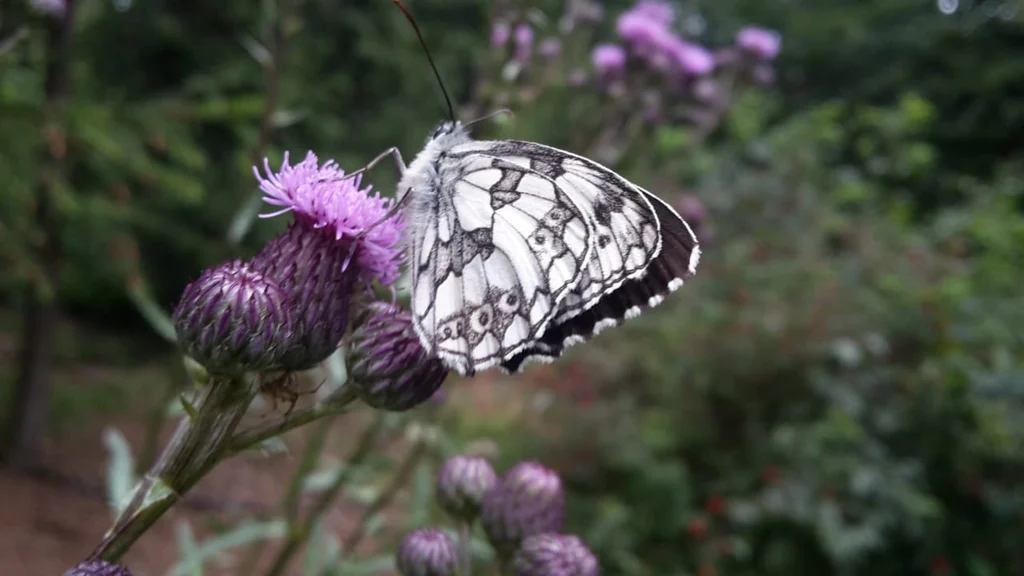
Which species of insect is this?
Melanargia galathea
